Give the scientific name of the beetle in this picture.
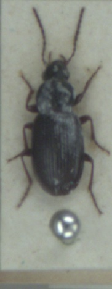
Pterostichus strenuus
